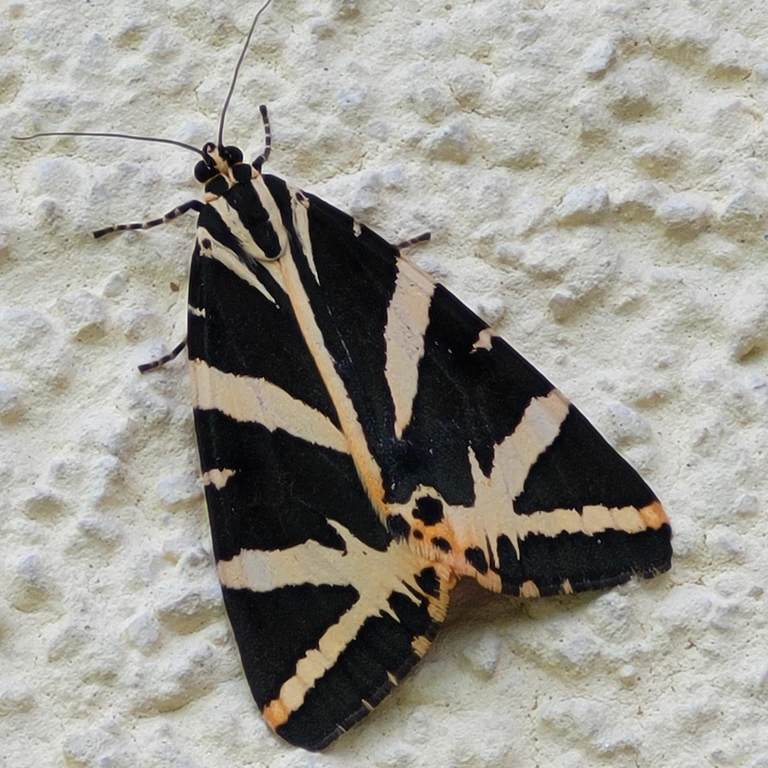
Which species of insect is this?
Euplagia quadripunctaria
